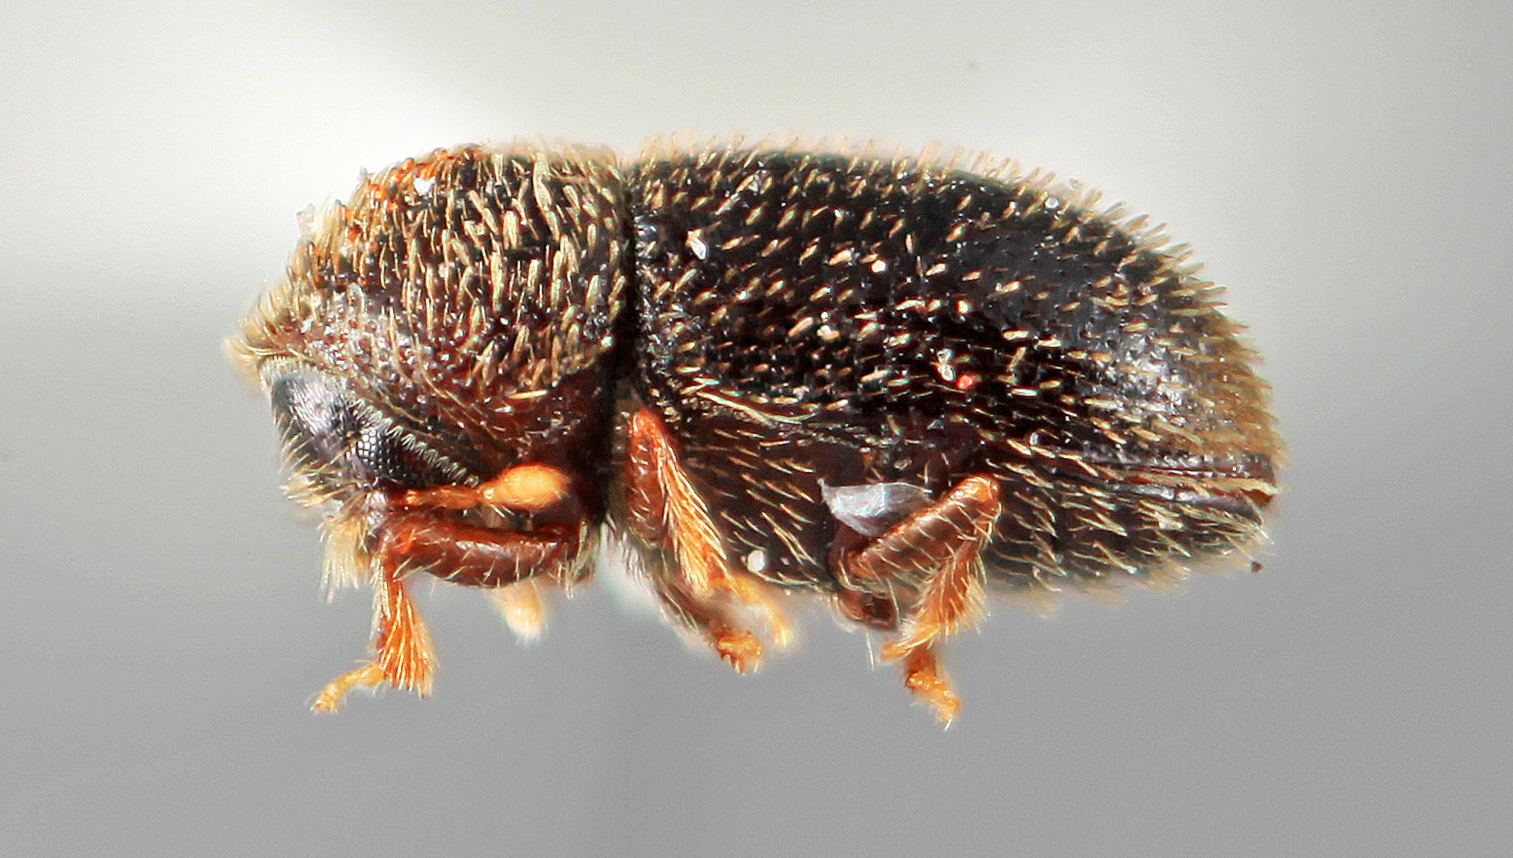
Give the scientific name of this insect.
Hypothenemus parvistriatus
